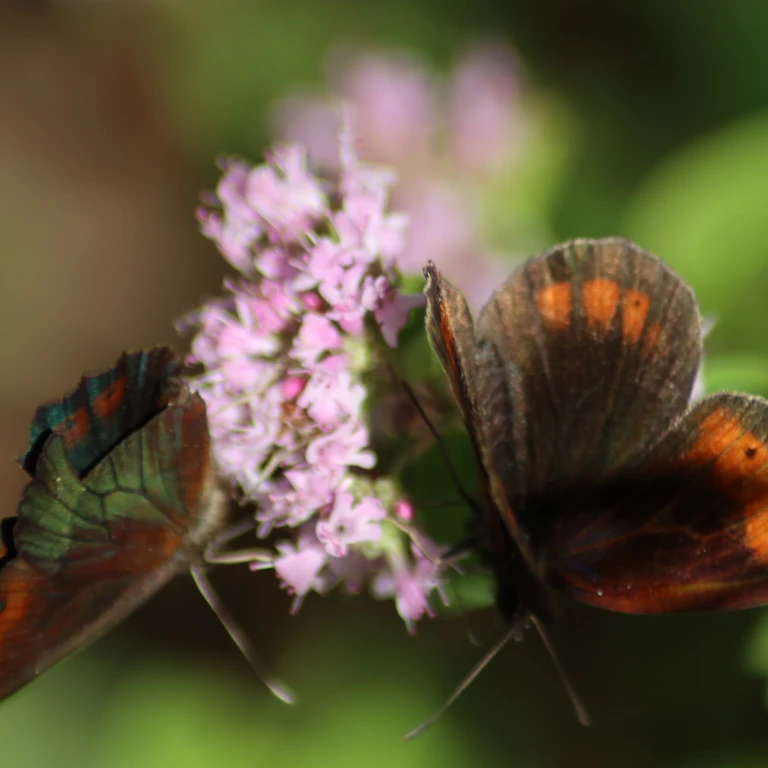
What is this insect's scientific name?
Erebia aethiops
